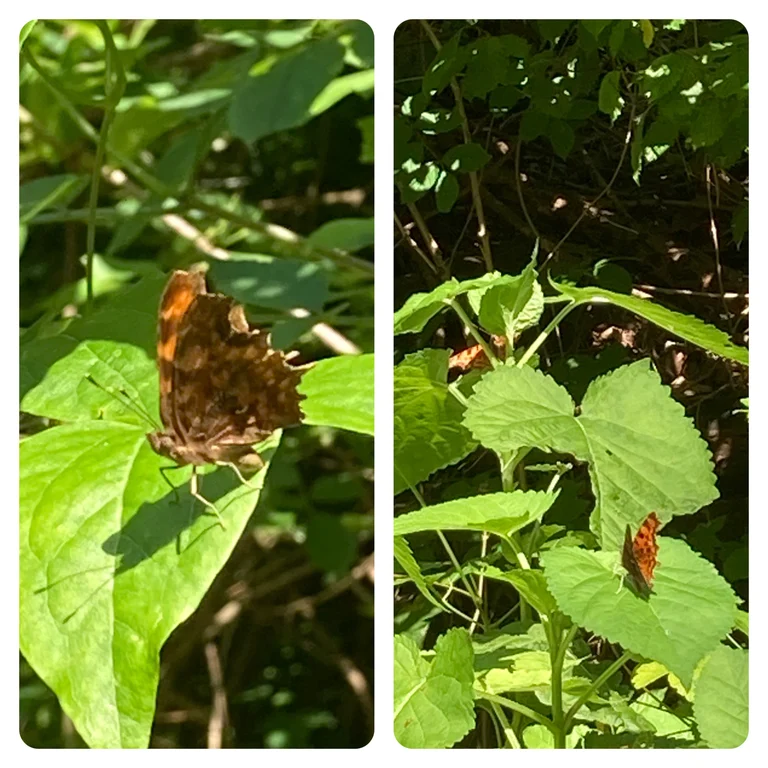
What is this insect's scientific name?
Polygonia c-album
